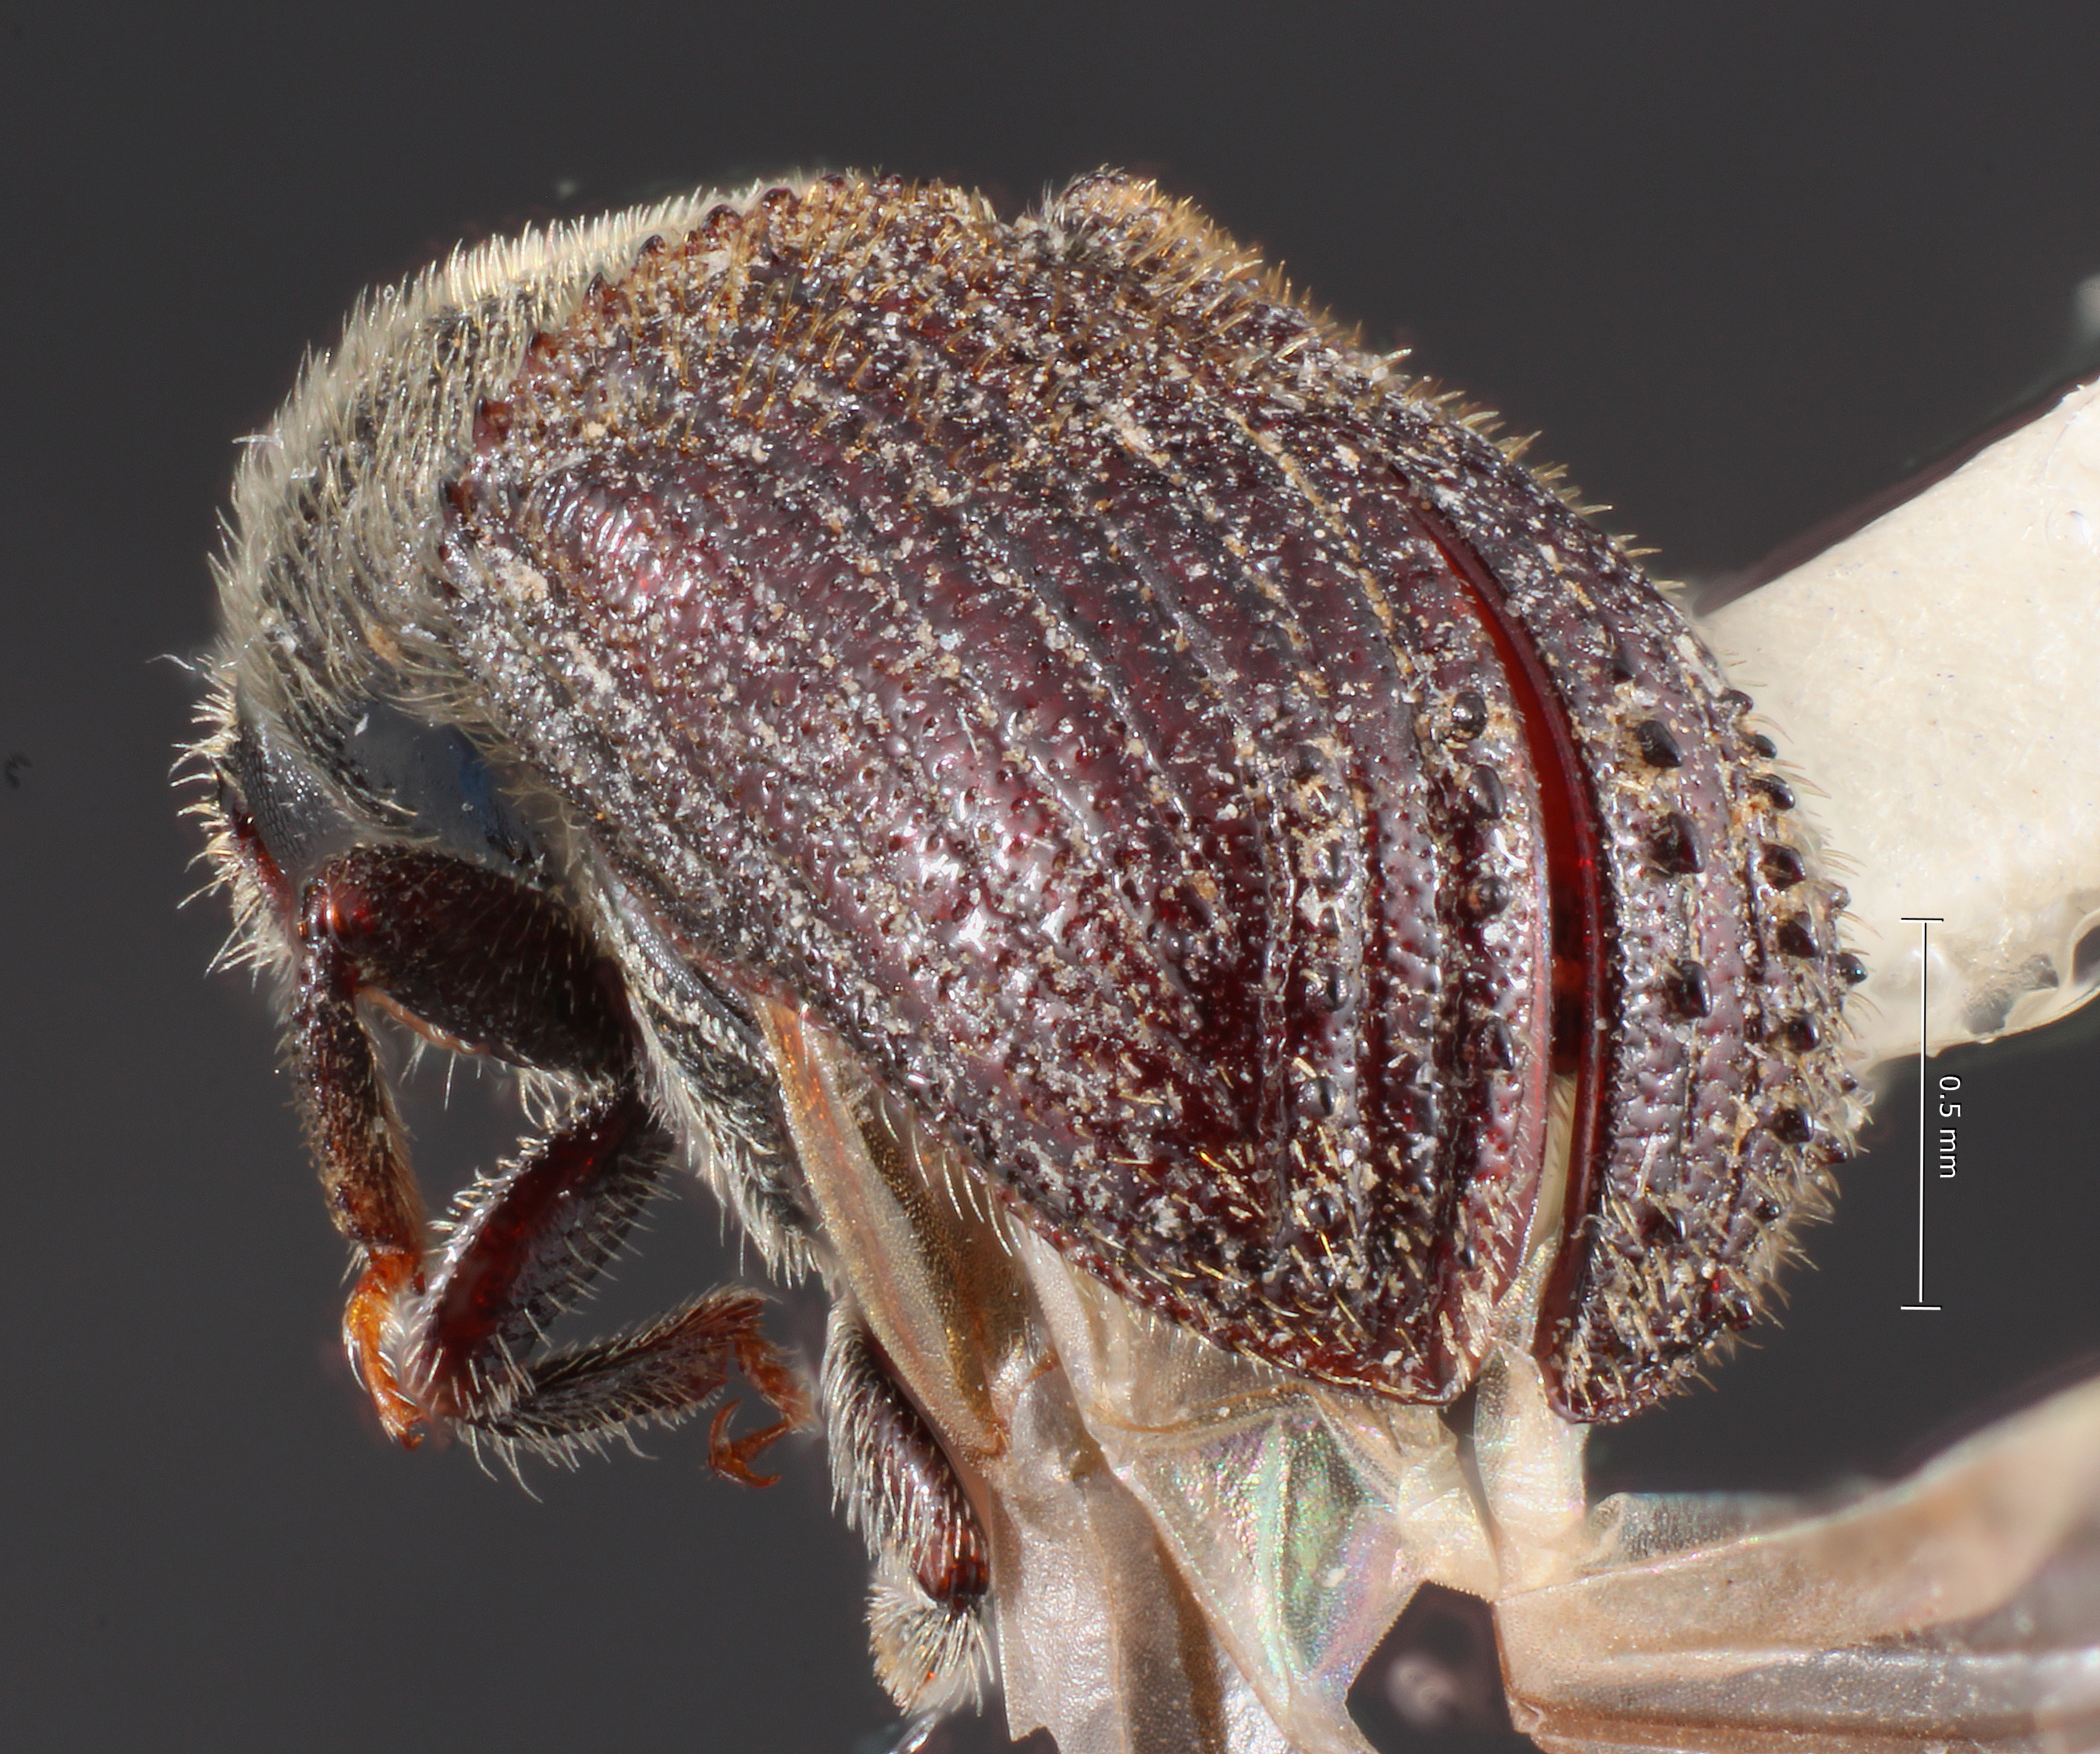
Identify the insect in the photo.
Phloeosinus texanus
